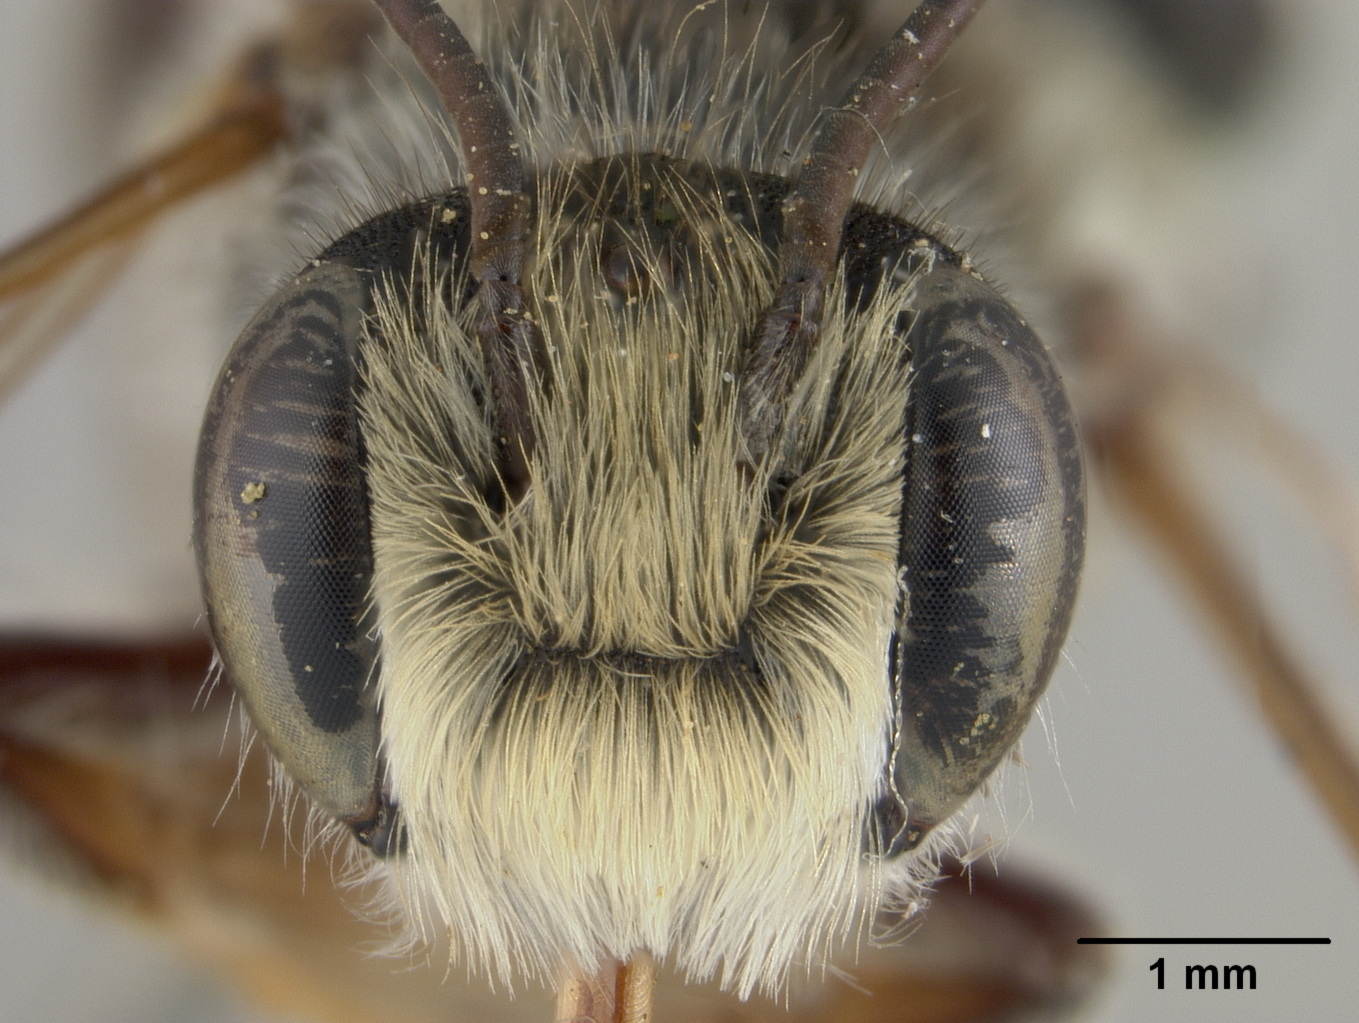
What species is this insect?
Megachile sayi
